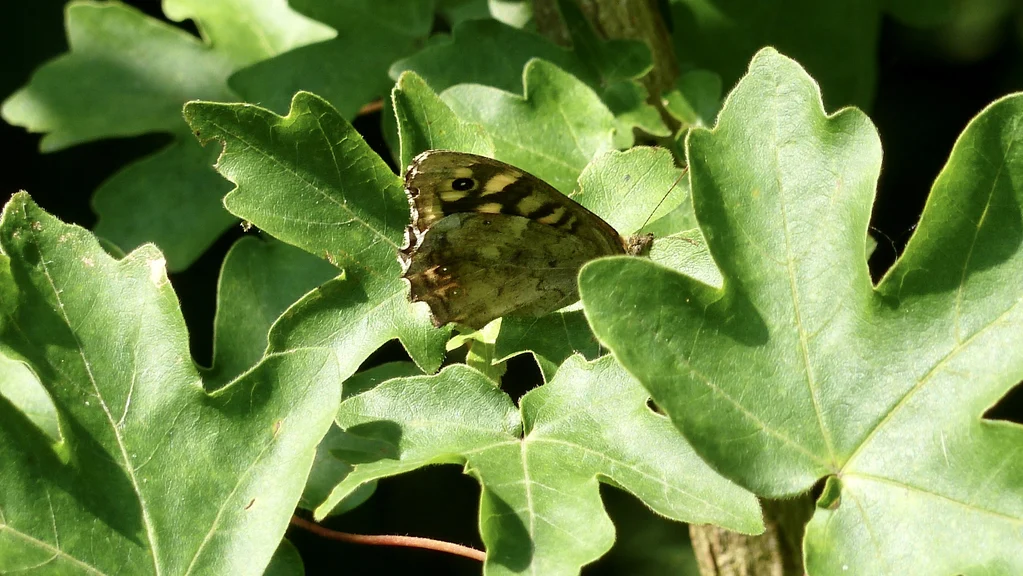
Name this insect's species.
Pararge aegeria
